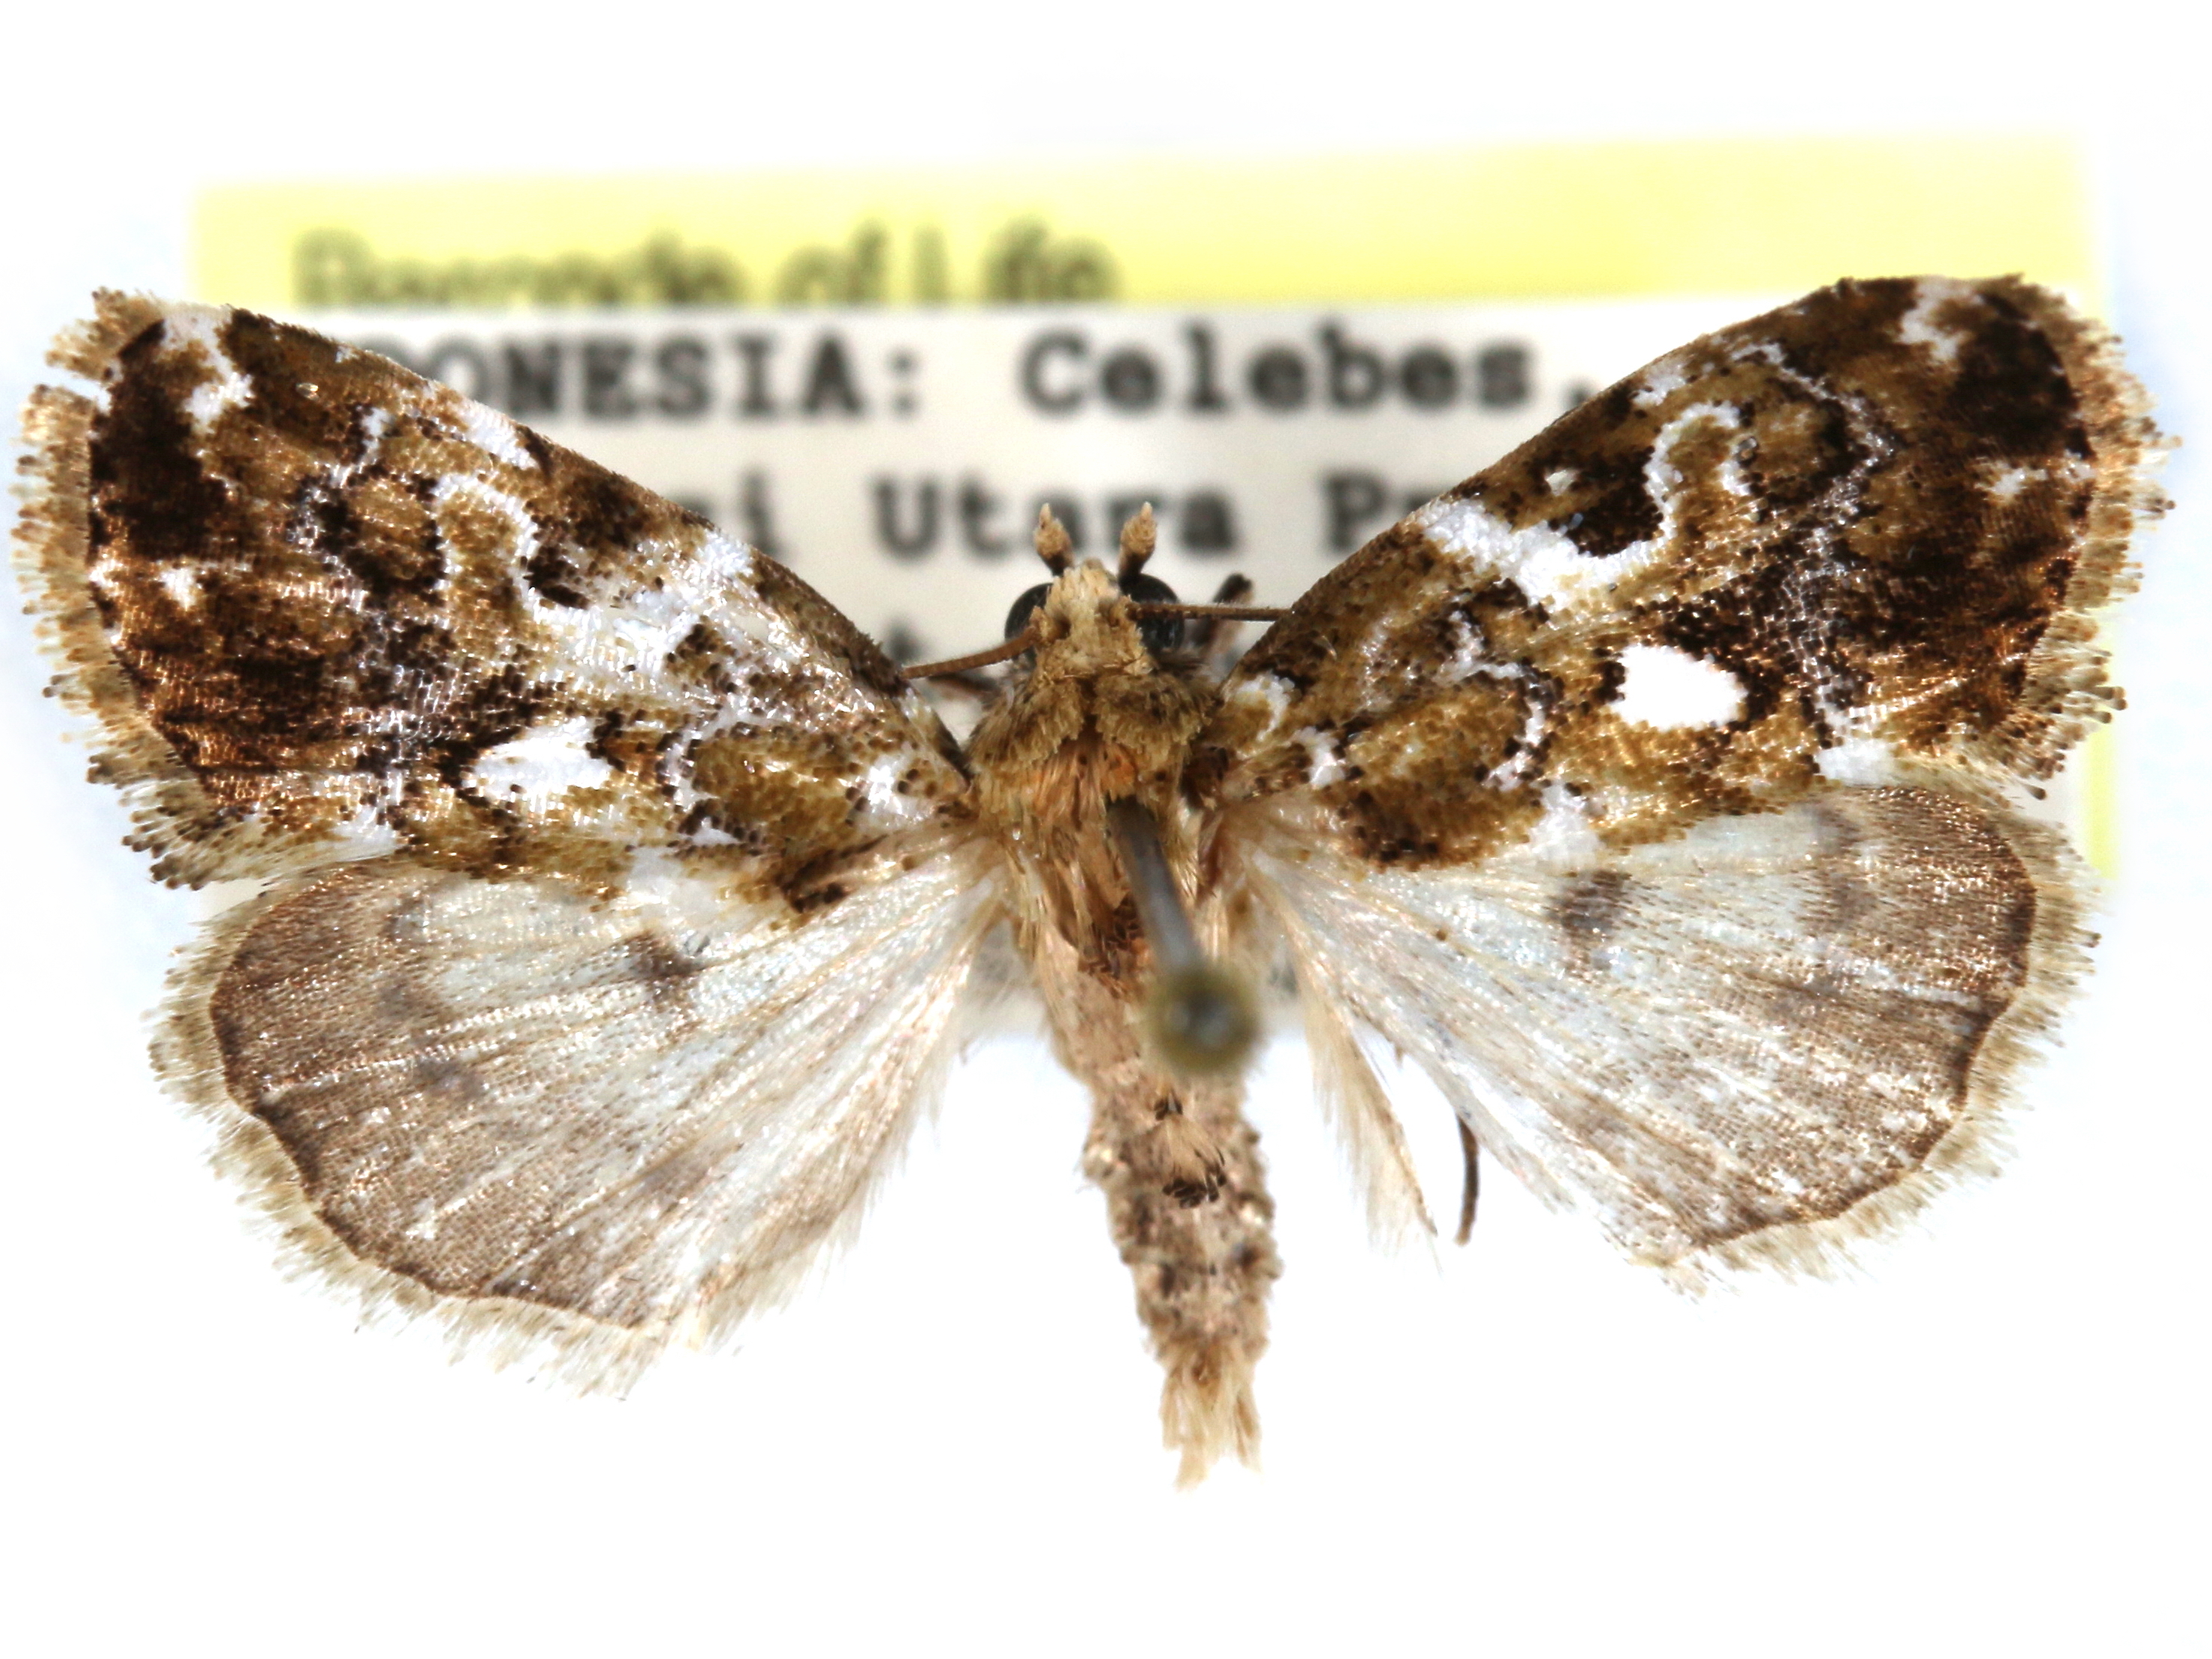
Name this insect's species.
Callopistria chlorocroa
